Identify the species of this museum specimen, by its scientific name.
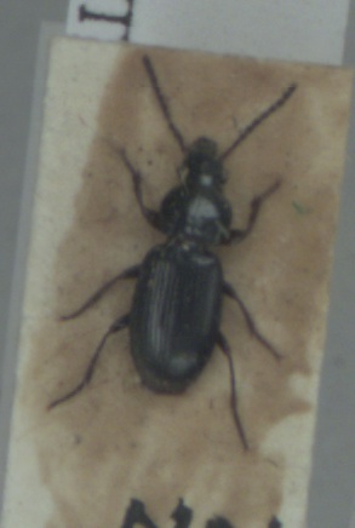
Pterostichus diligens
